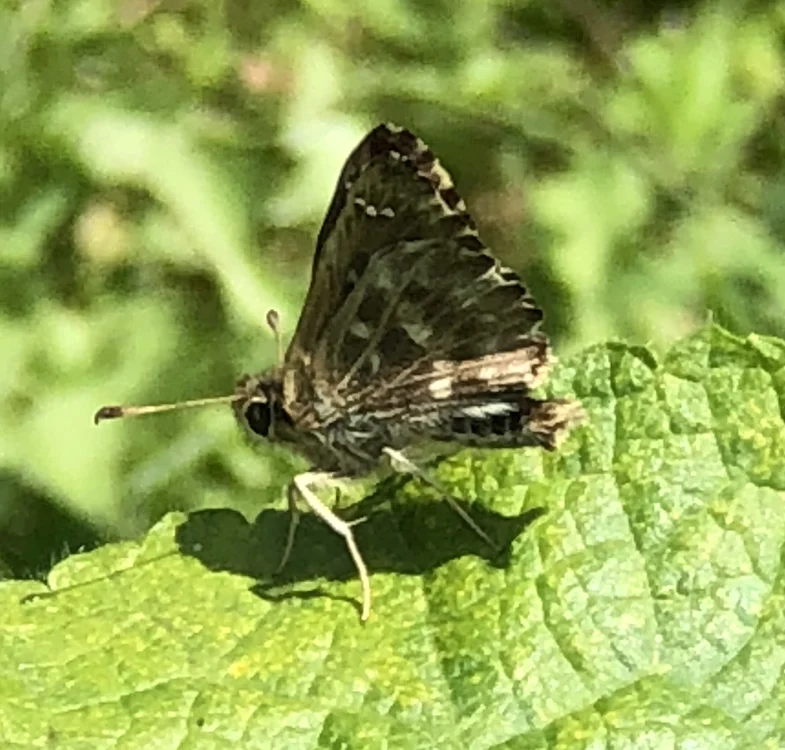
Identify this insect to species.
Carcharodus alceae
